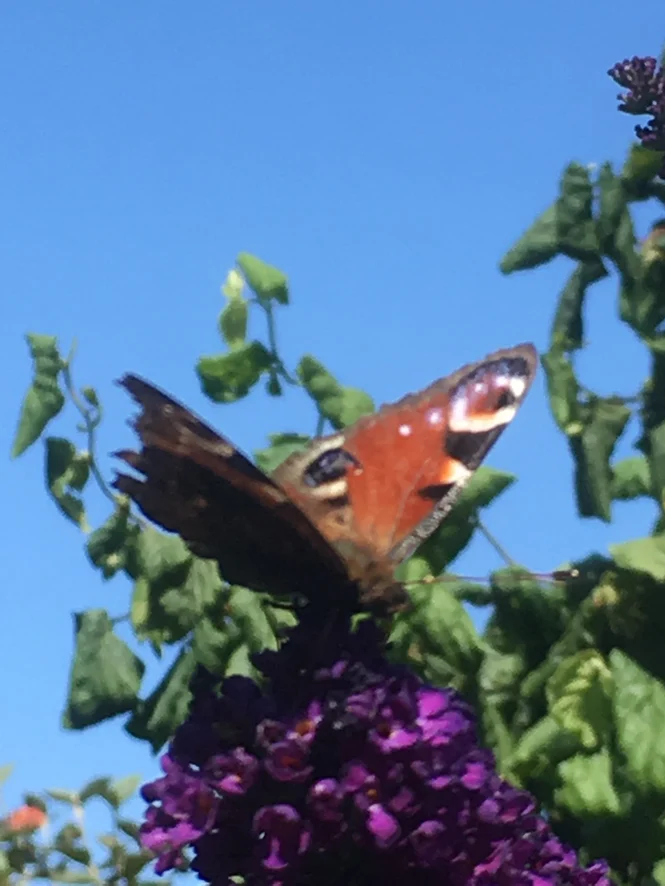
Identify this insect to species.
Aglais io
